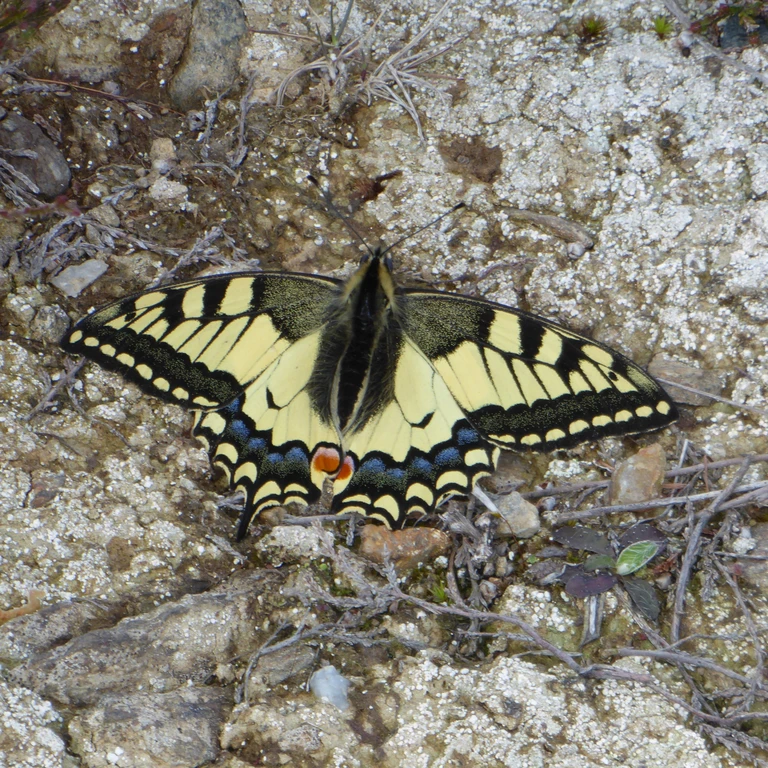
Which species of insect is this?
Papilio machaon
